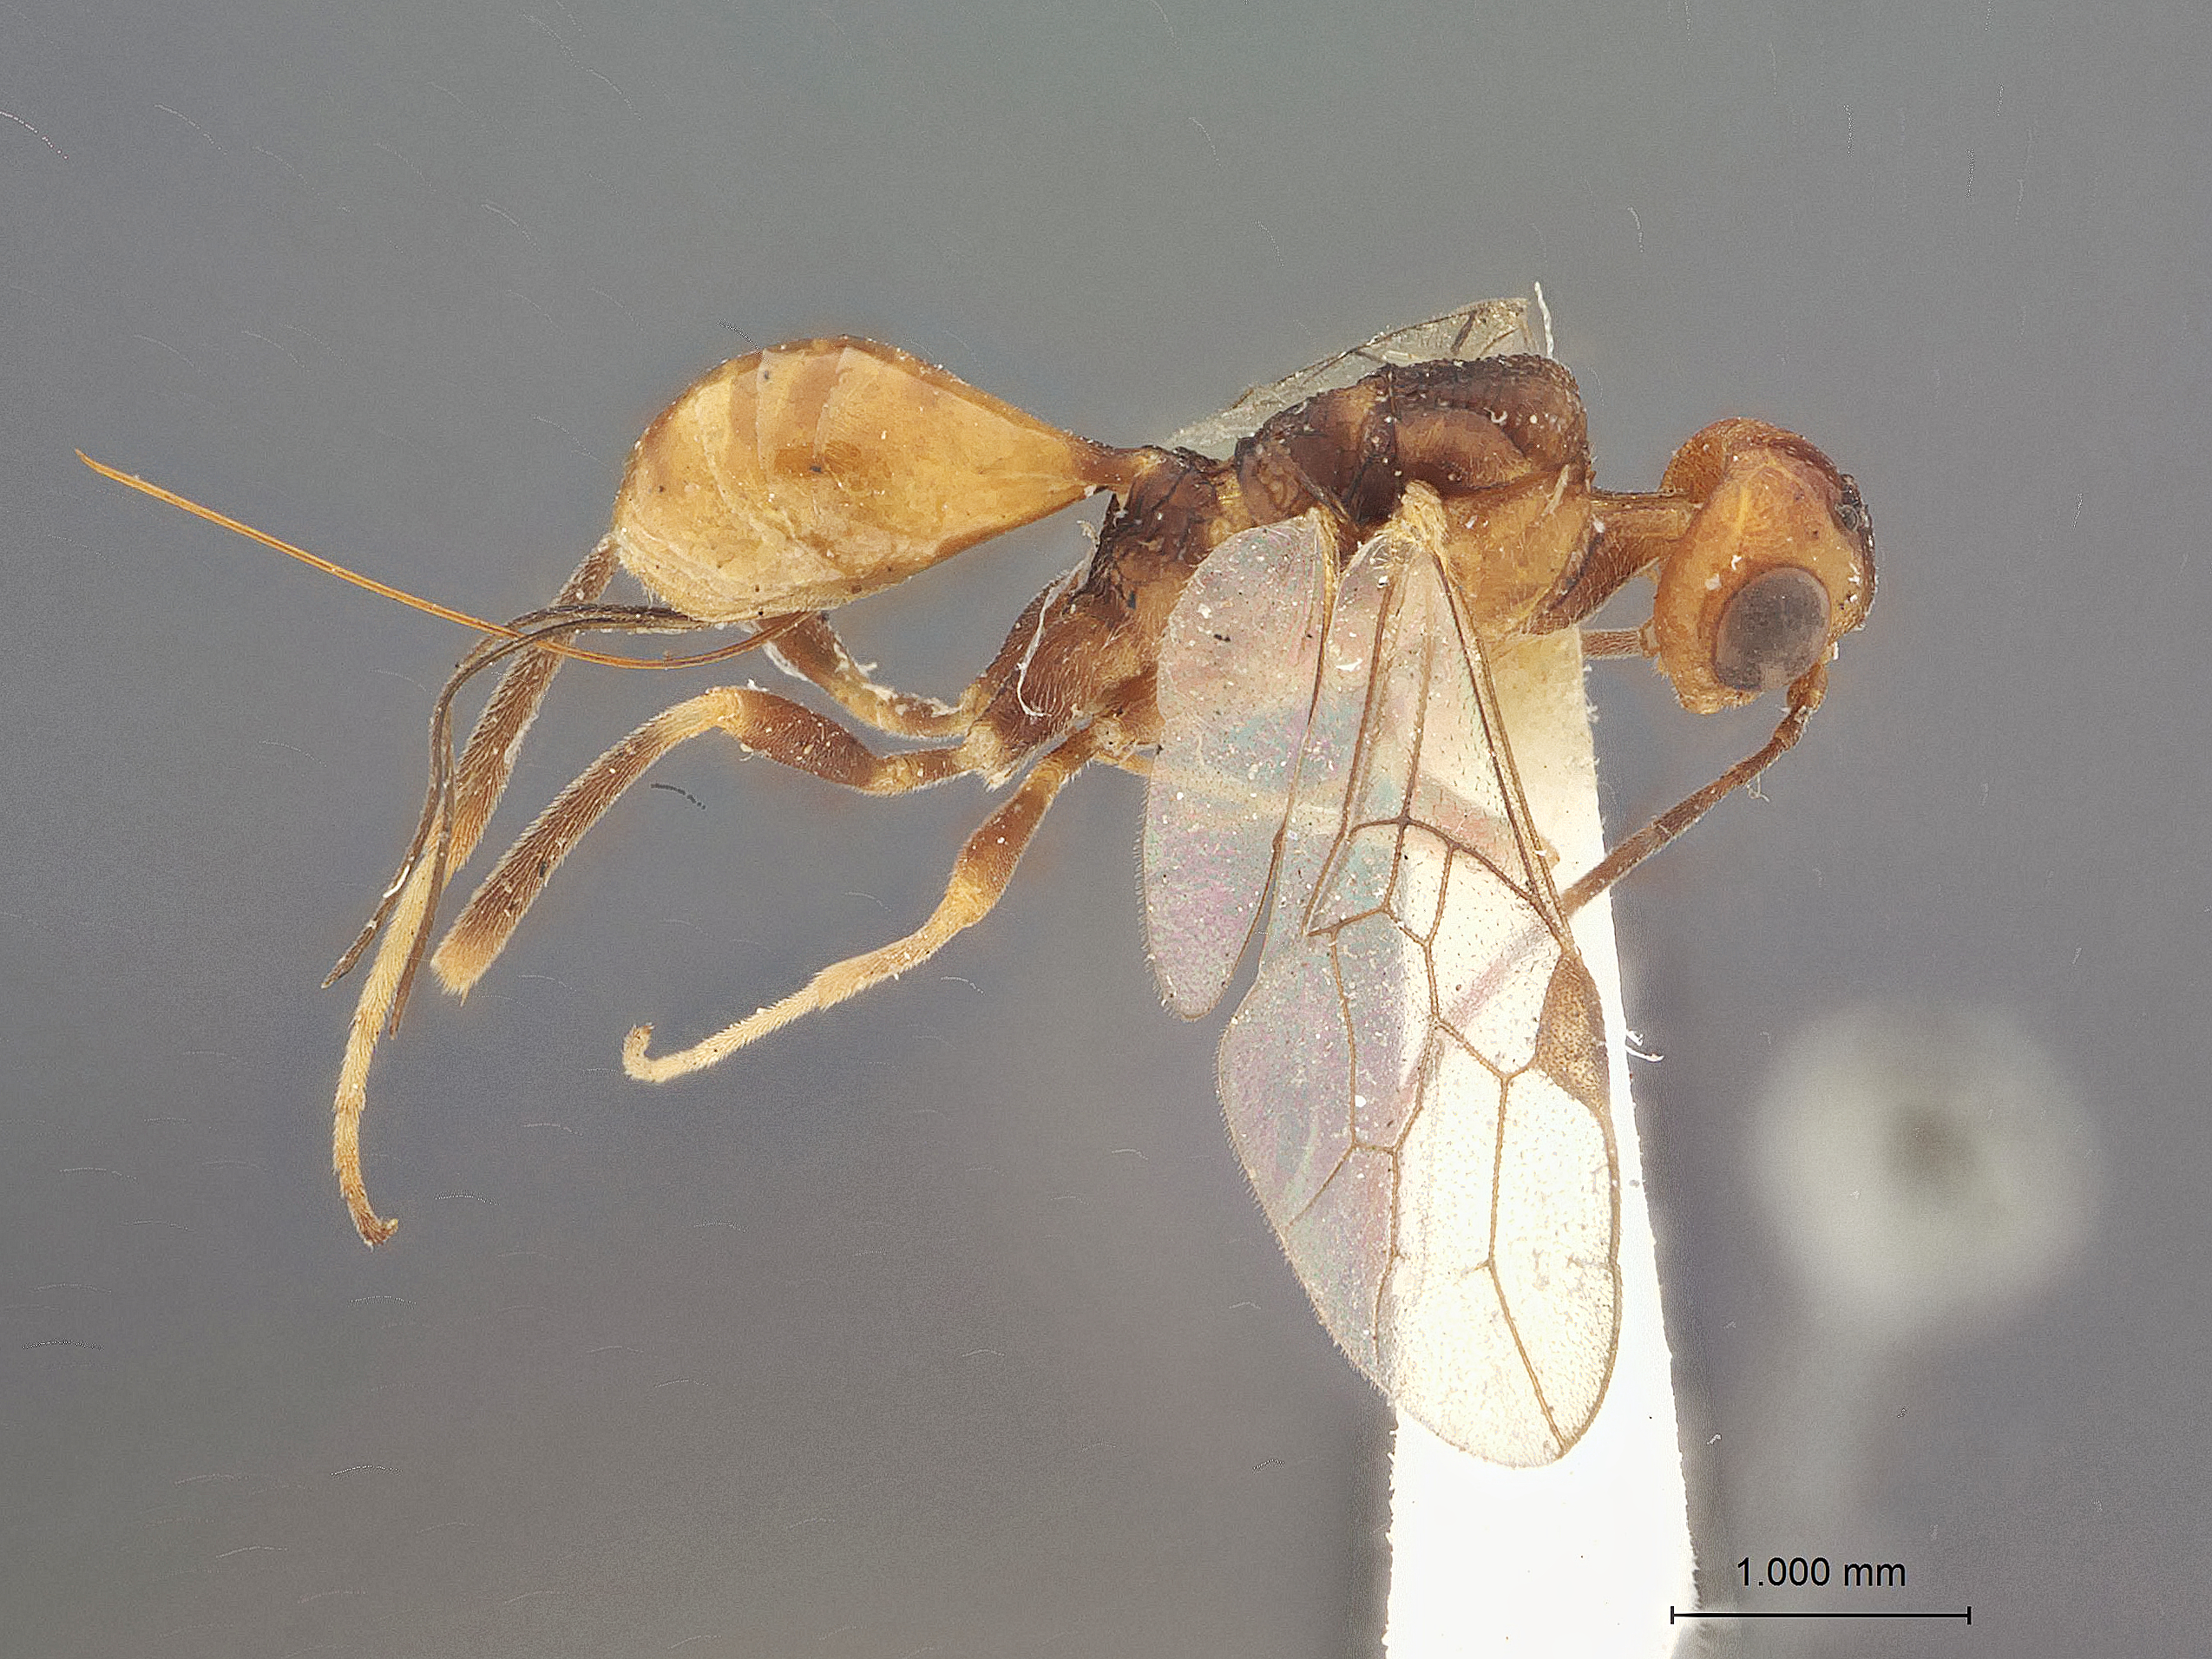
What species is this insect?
Pammegischia lovei
